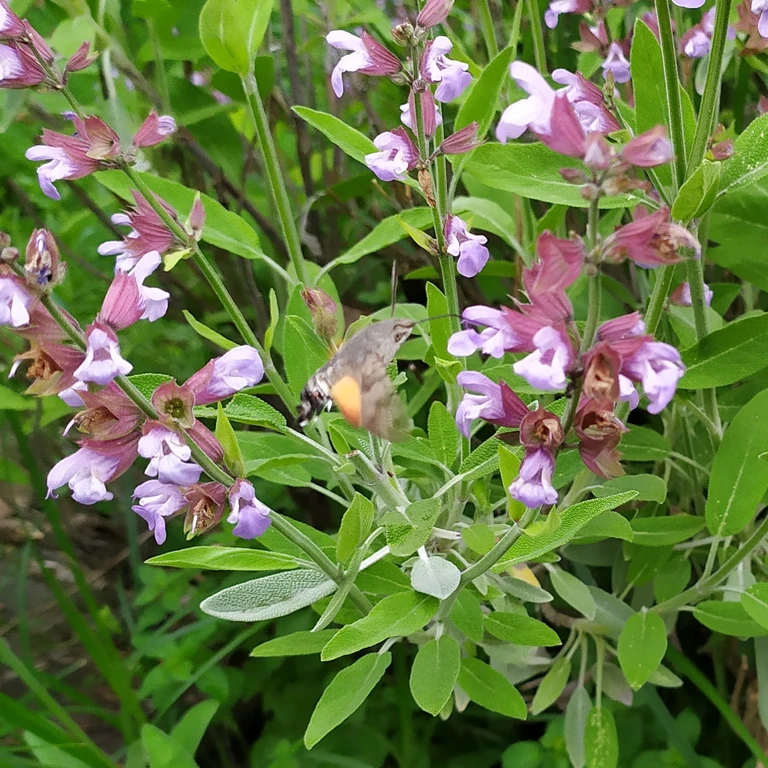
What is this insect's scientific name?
Macroglossum stellatarum
